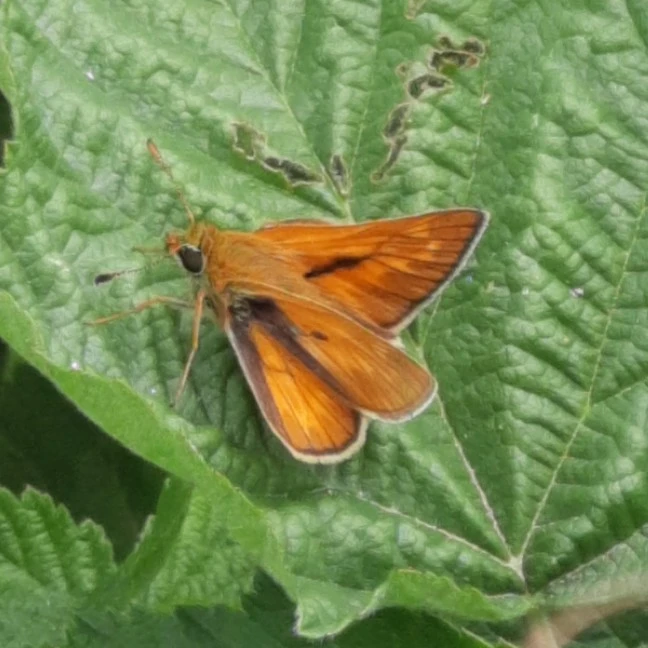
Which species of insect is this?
Ochlodes sylvanus (also Ochlodes venata)
